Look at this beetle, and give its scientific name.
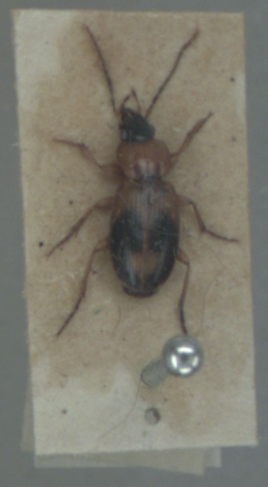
Badister bullatus
